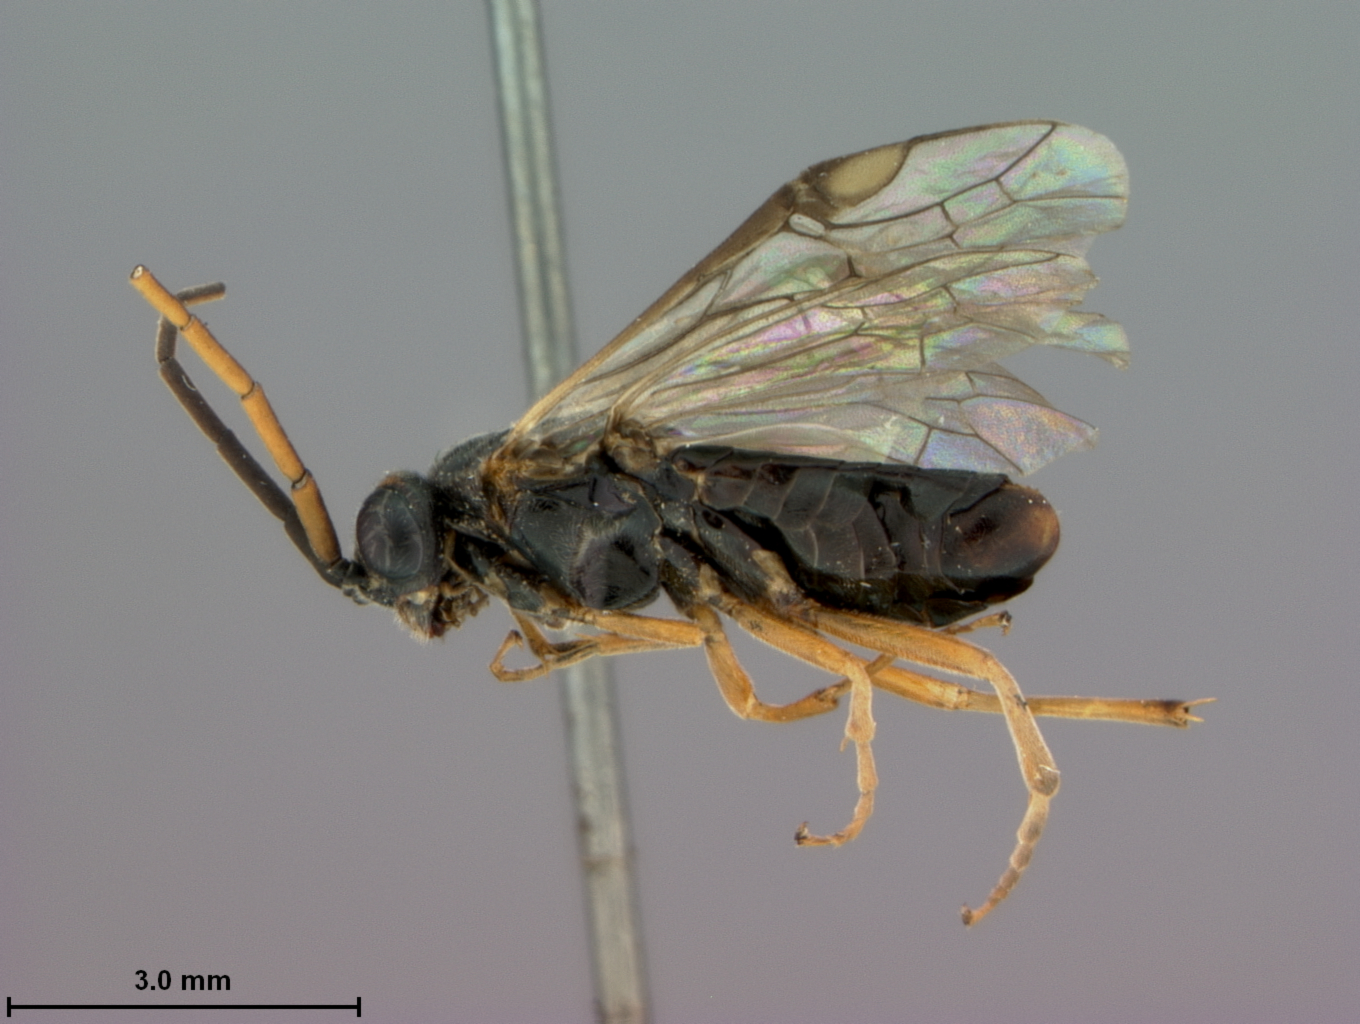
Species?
Pachynematus alni
